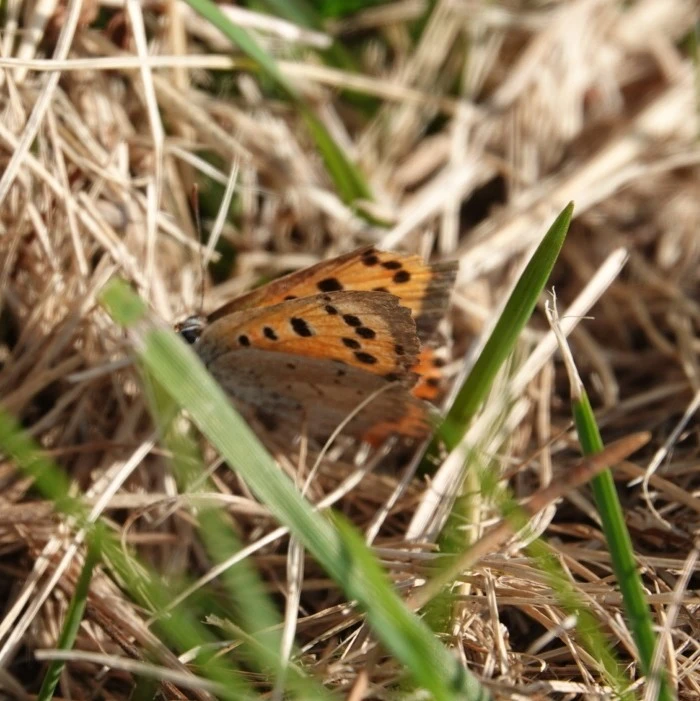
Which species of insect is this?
Lycaena phlaeas
